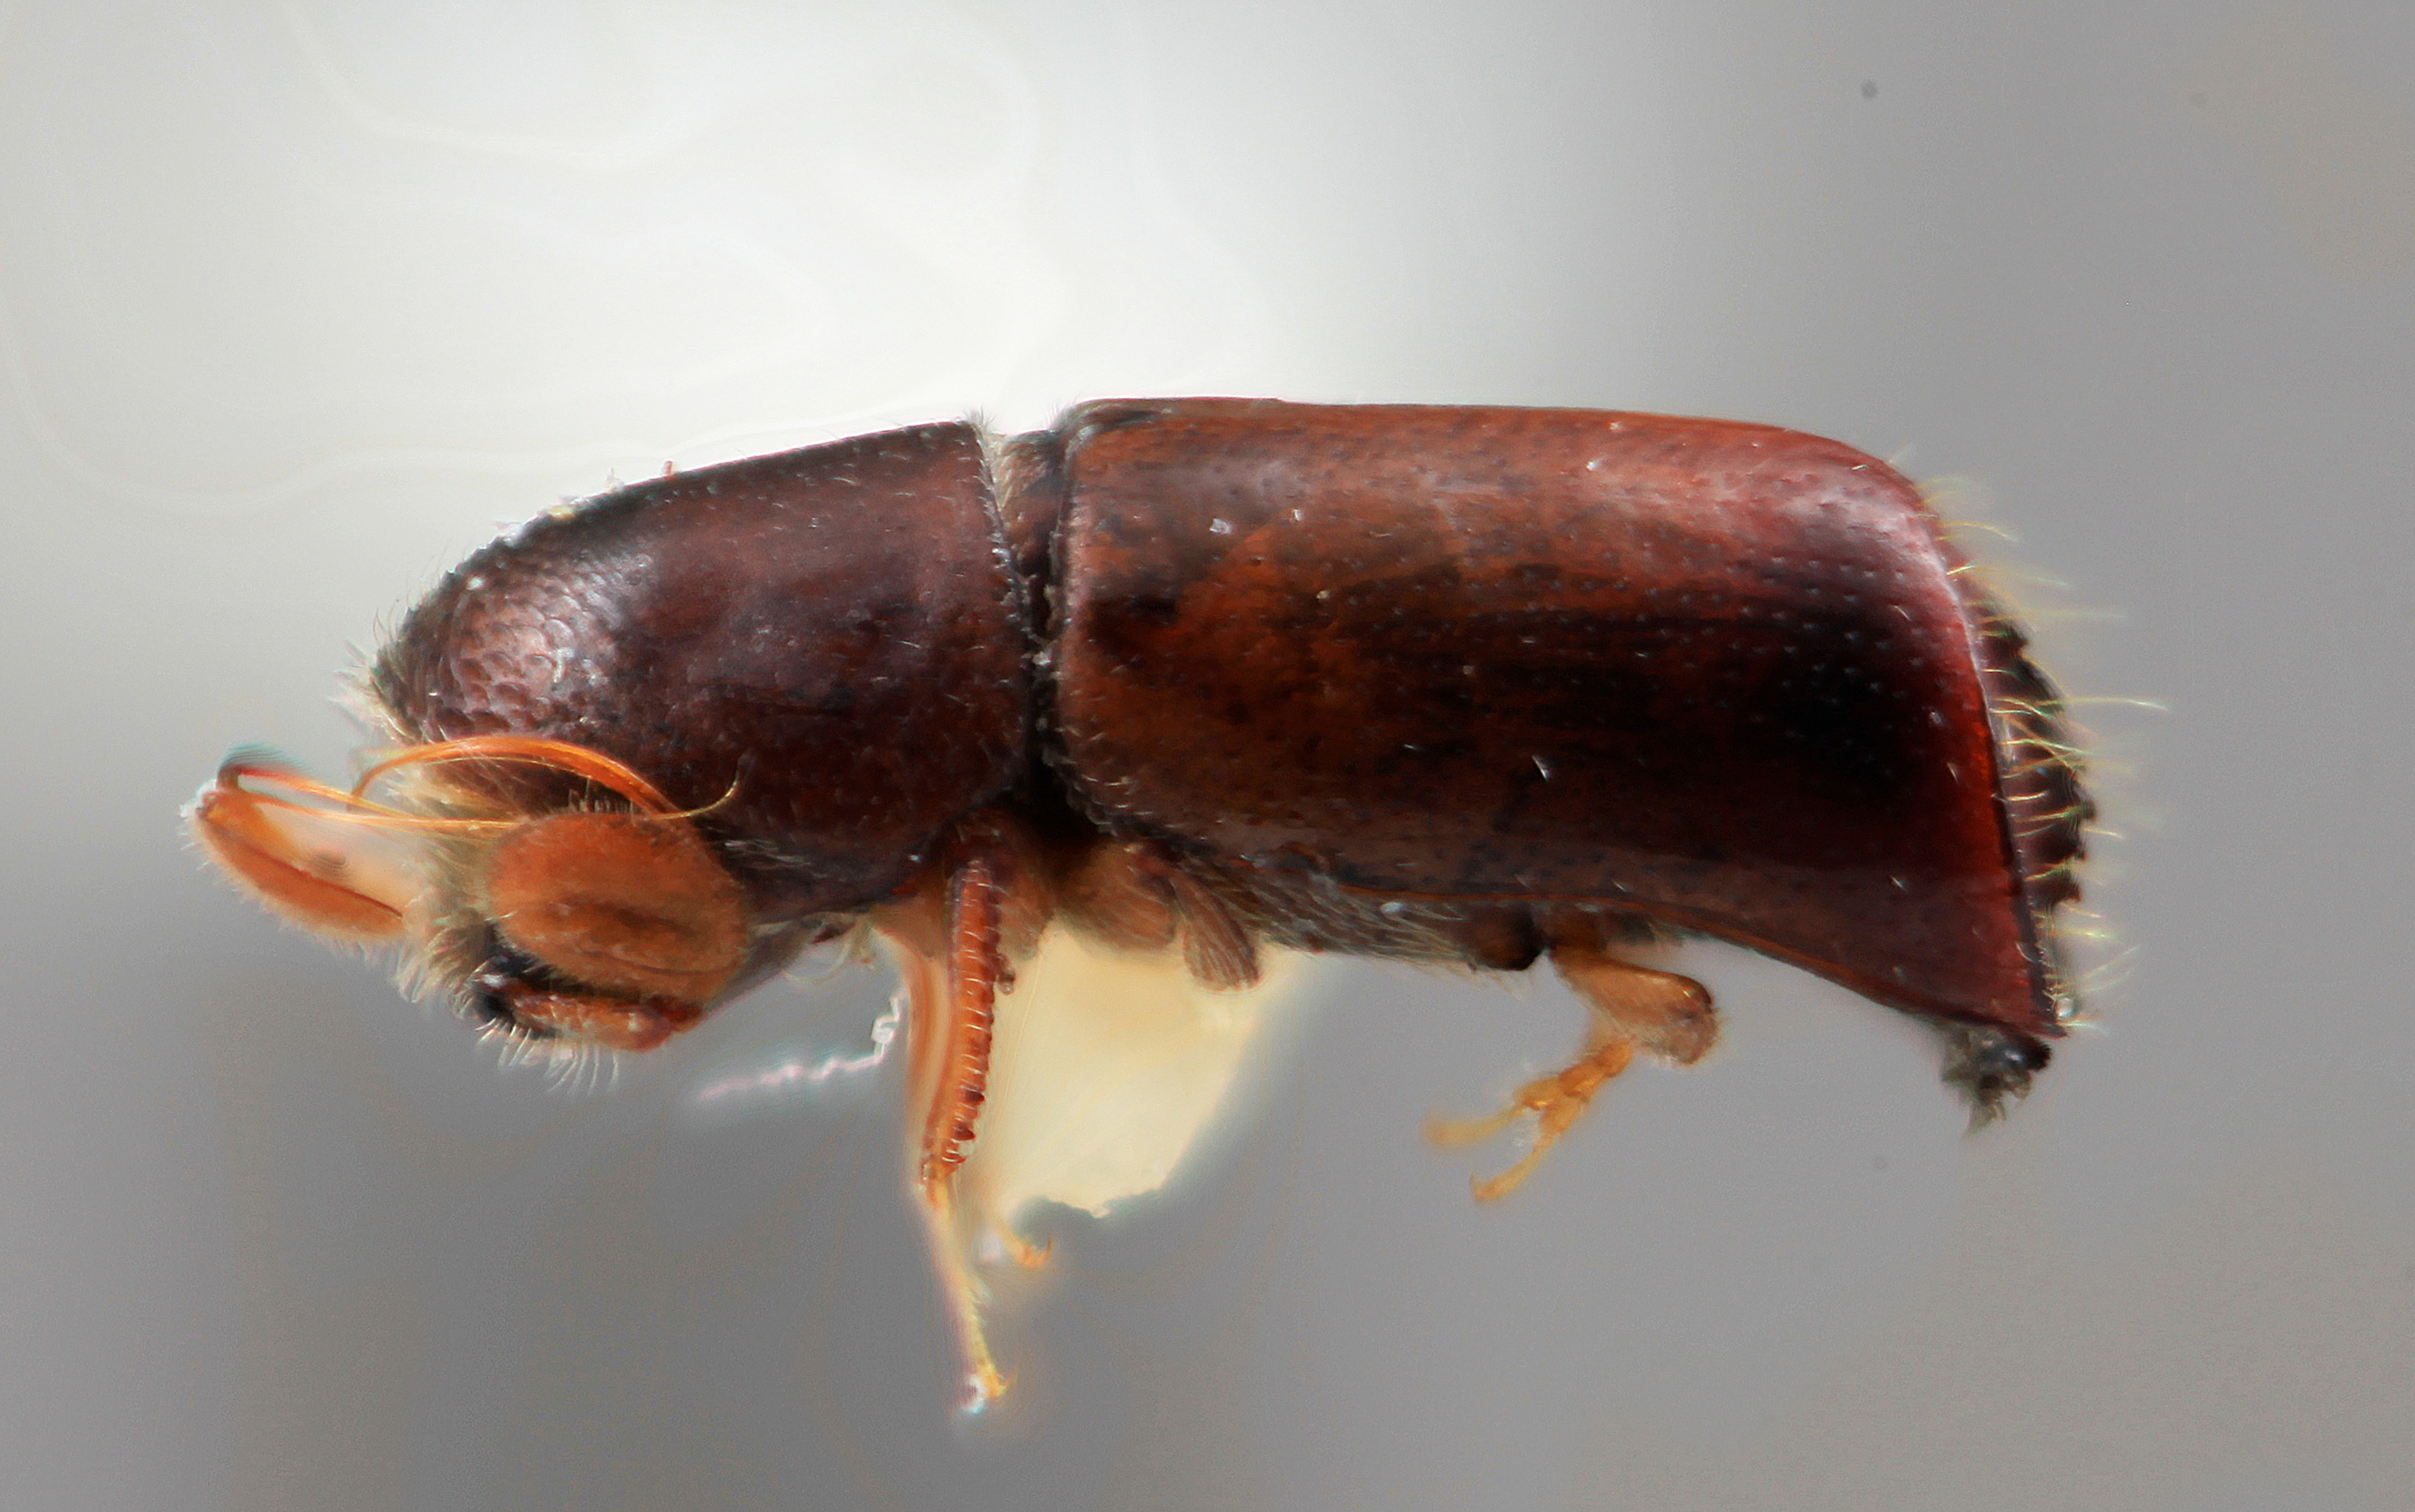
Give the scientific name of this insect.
Corthylus bellus
